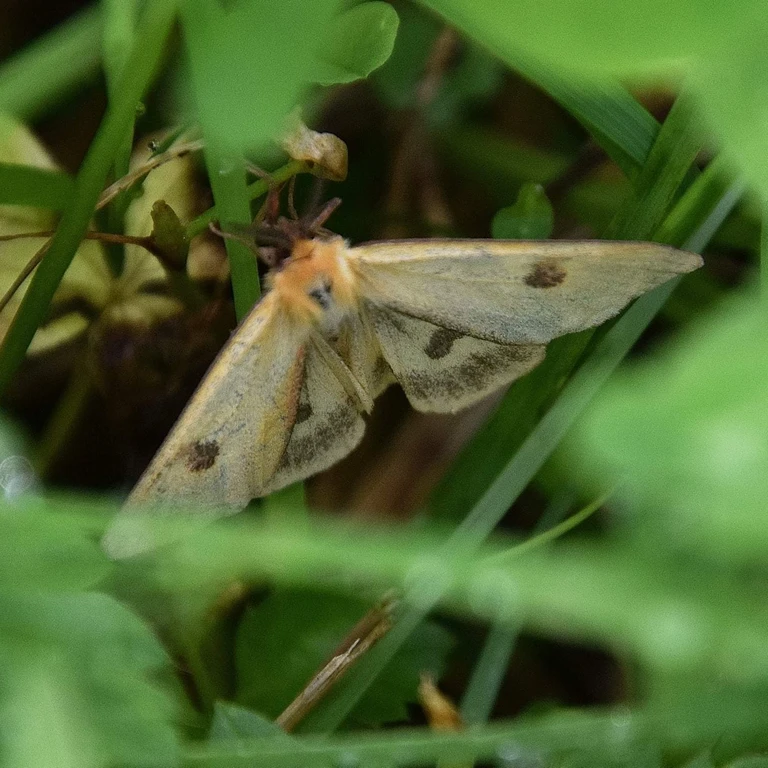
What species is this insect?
Diacrisia sannio
